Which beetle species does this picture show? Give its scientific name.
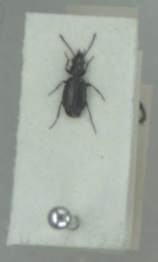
Syntomus foveatus
